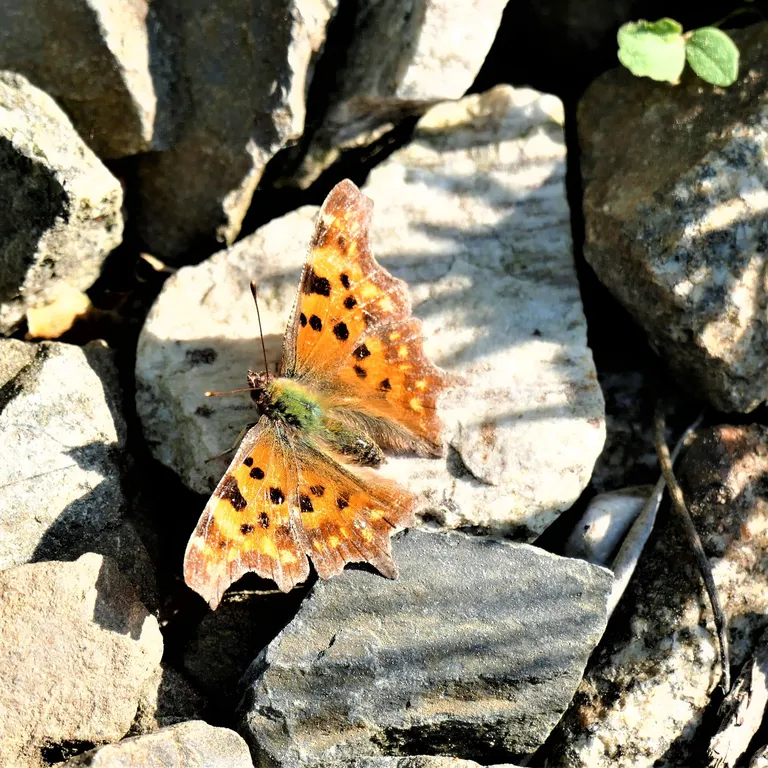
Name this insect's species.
Polygonia c-album
